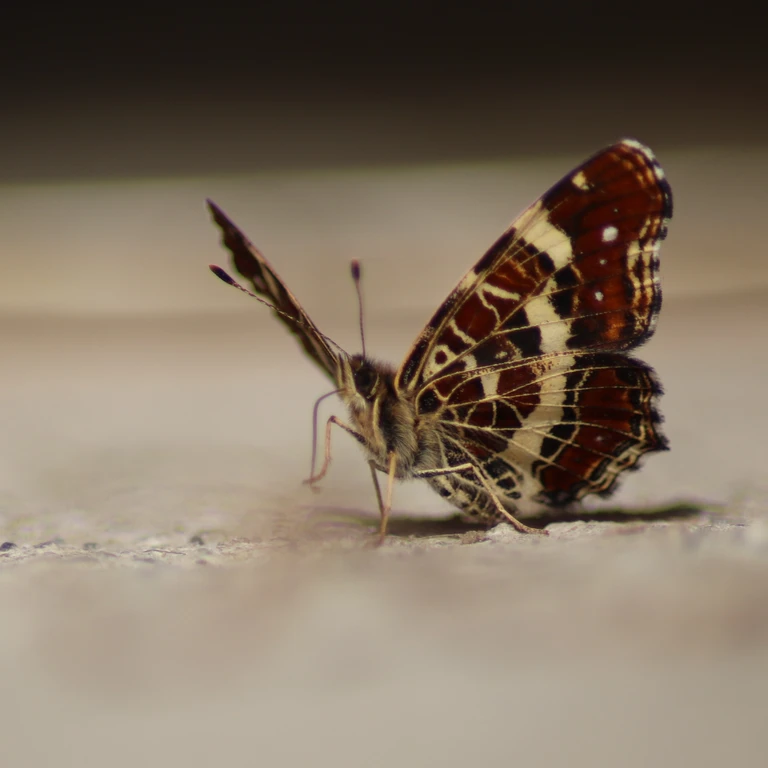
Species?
Araschnia levana
